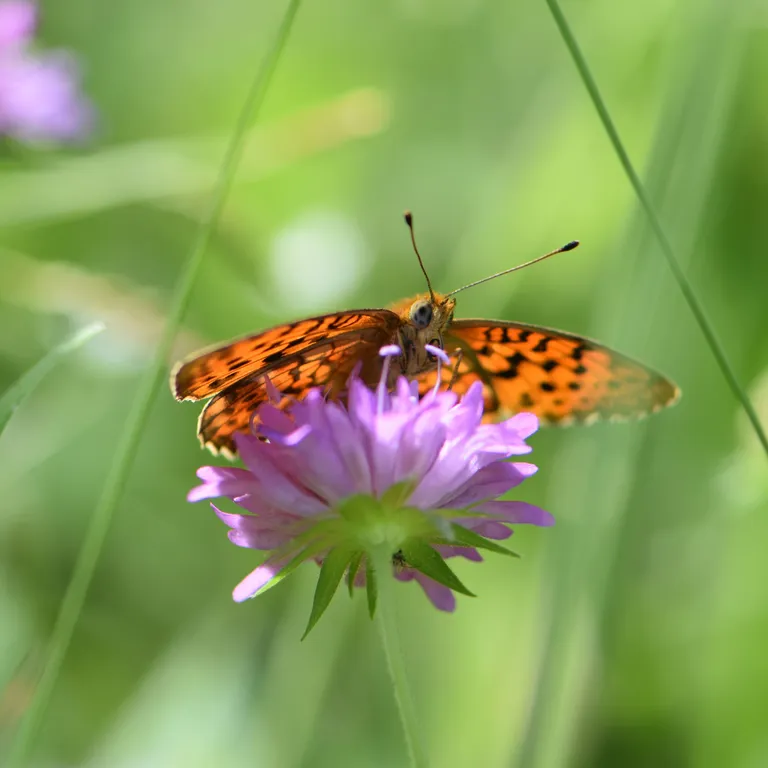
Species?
Brenthis daphne
